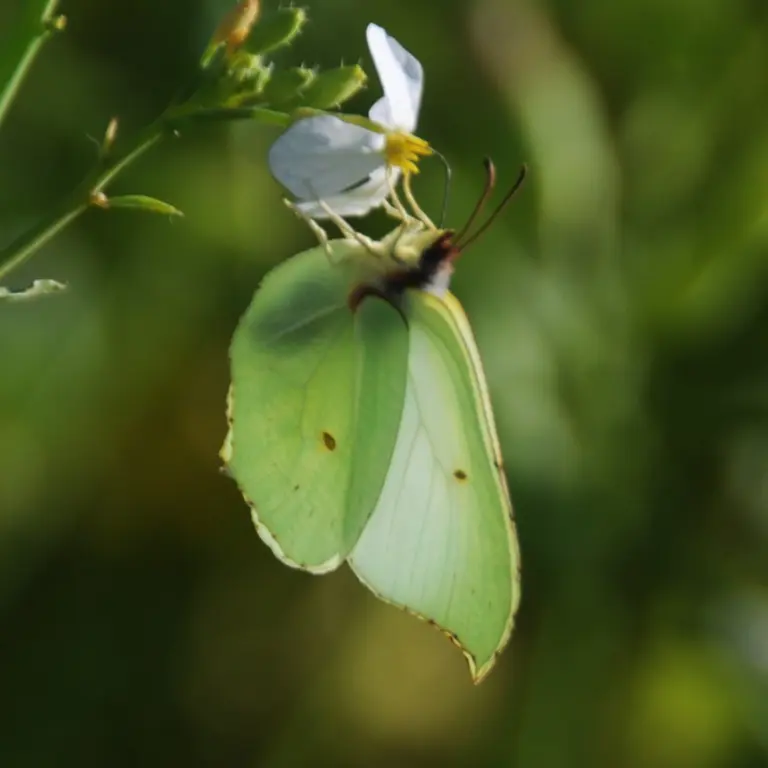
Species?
Gonepteryx rhamni
